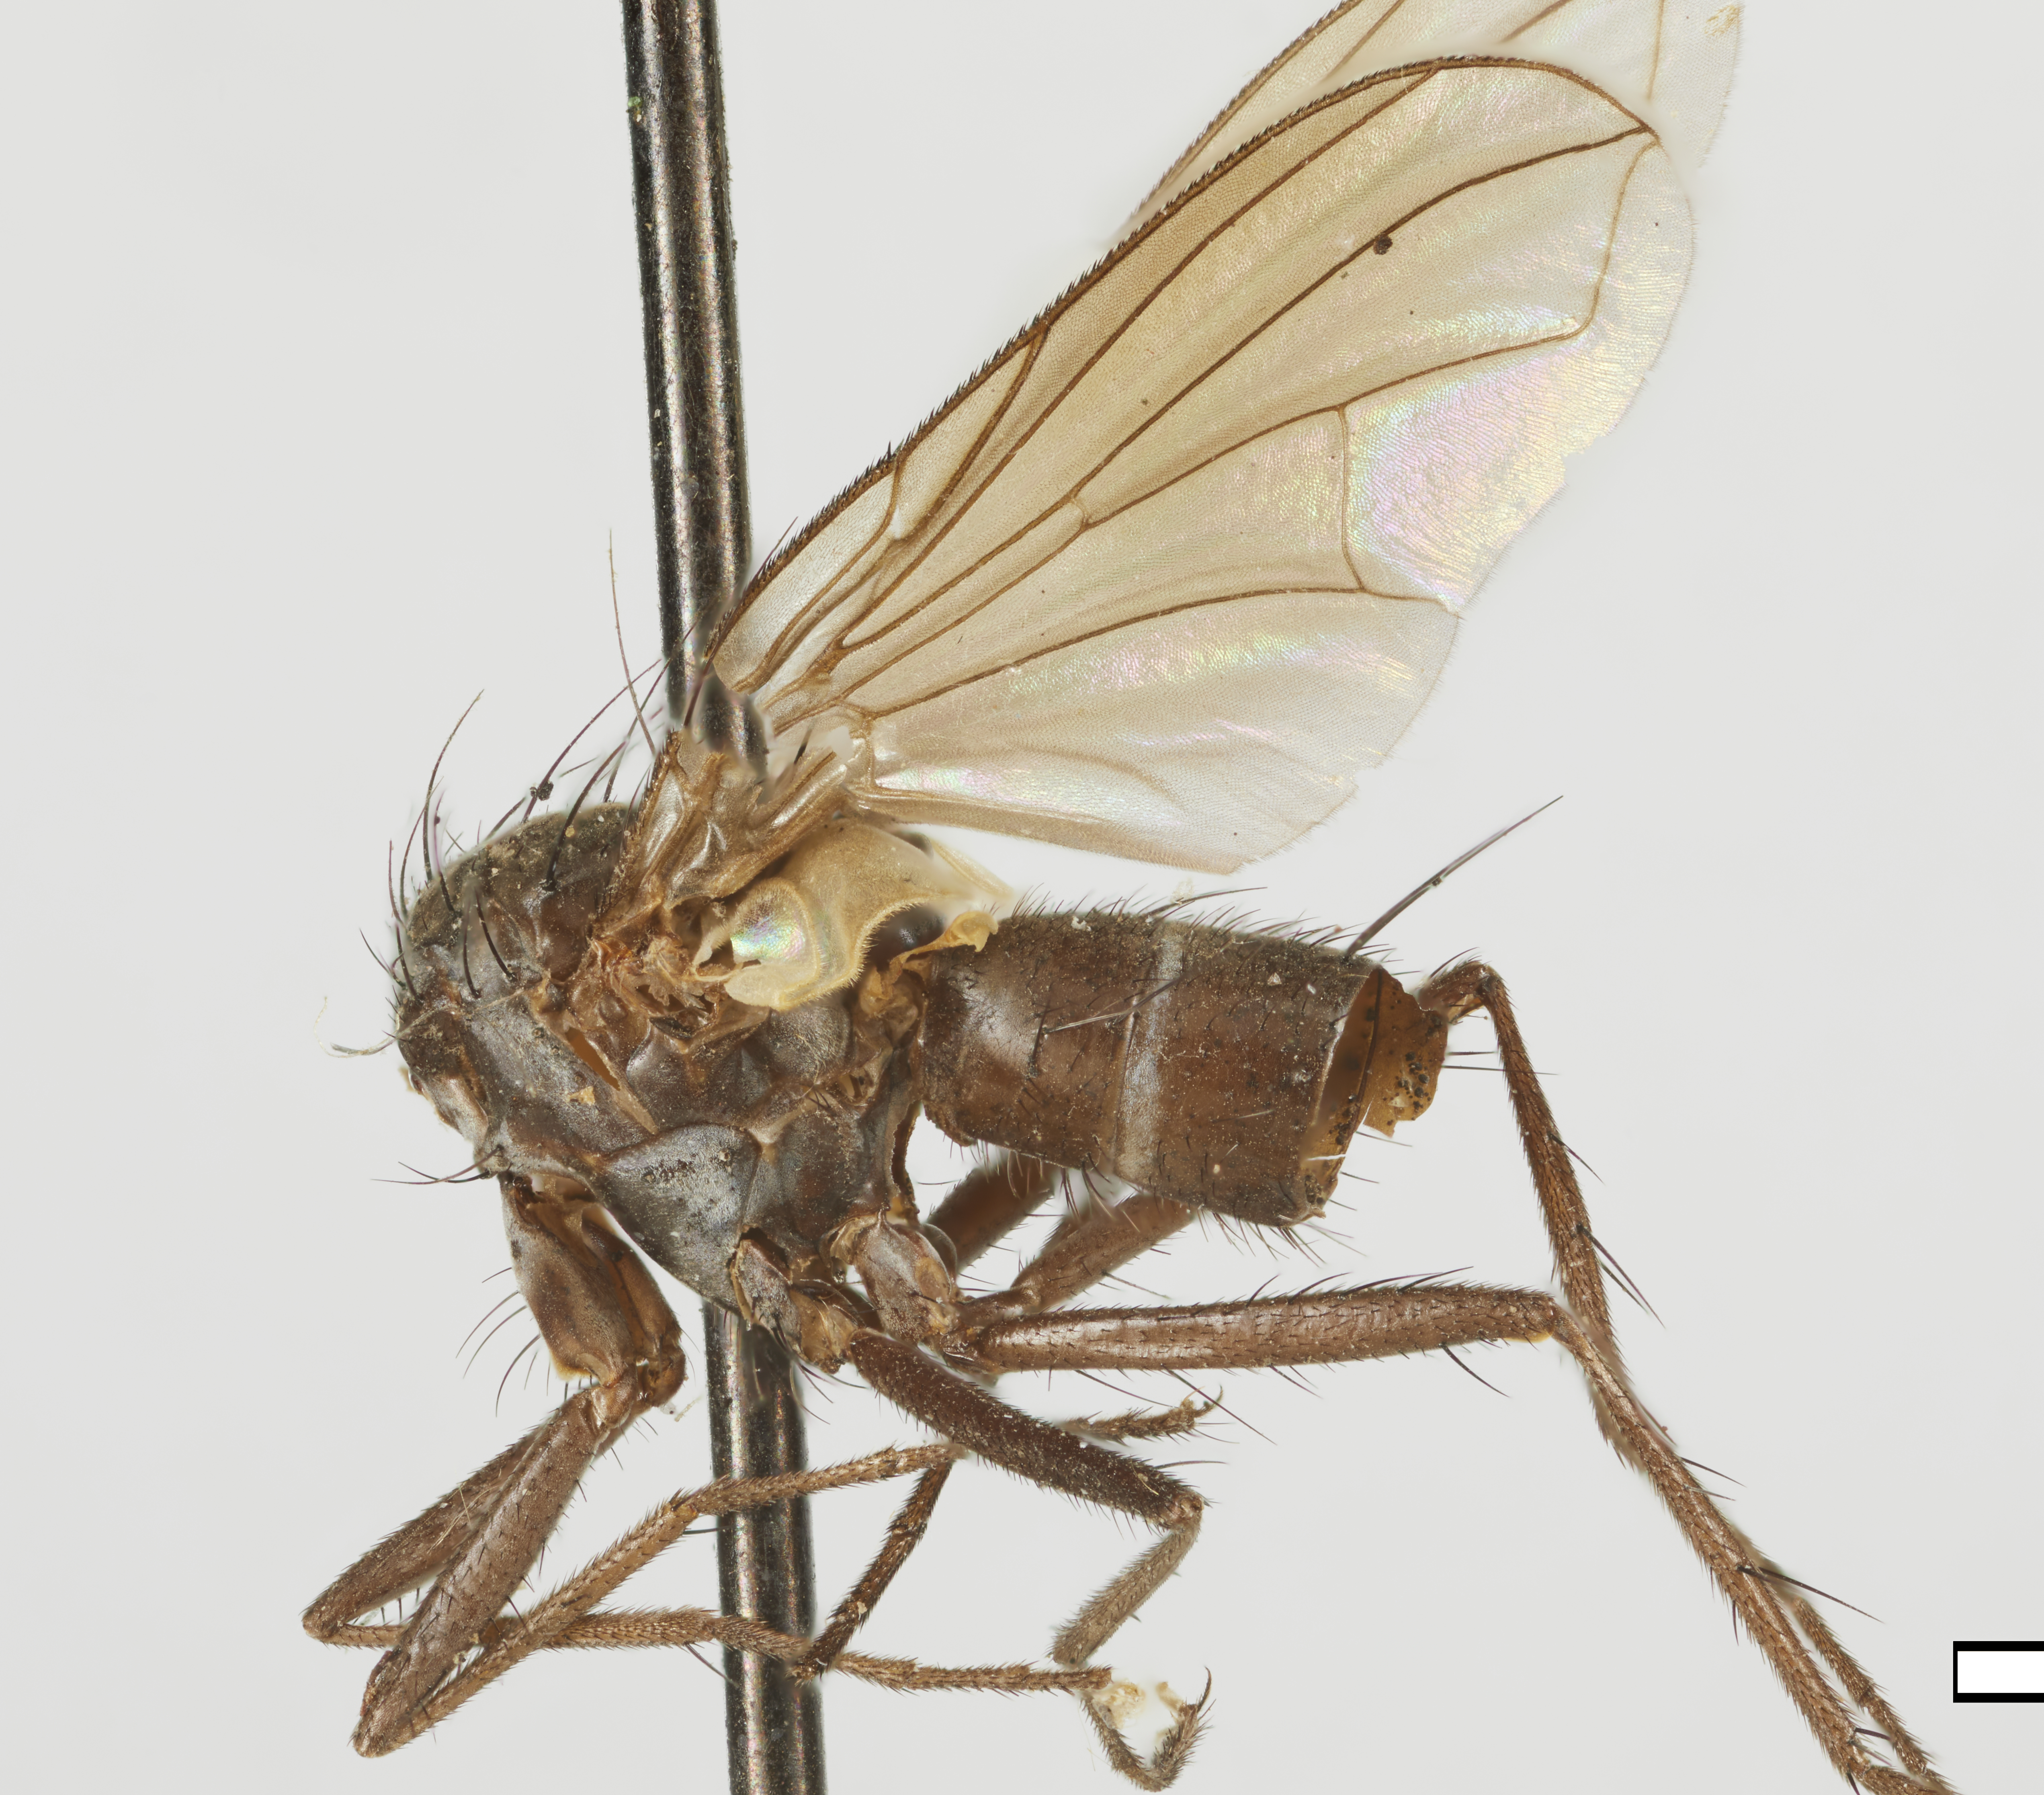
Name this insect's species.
Arrhinodexia atrata
